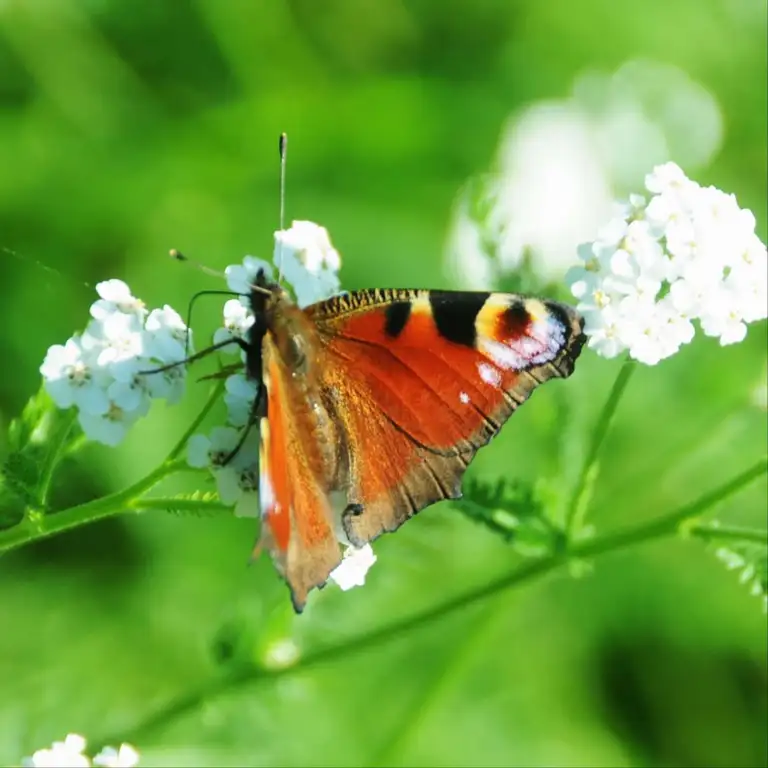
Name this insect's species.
Aglais io
